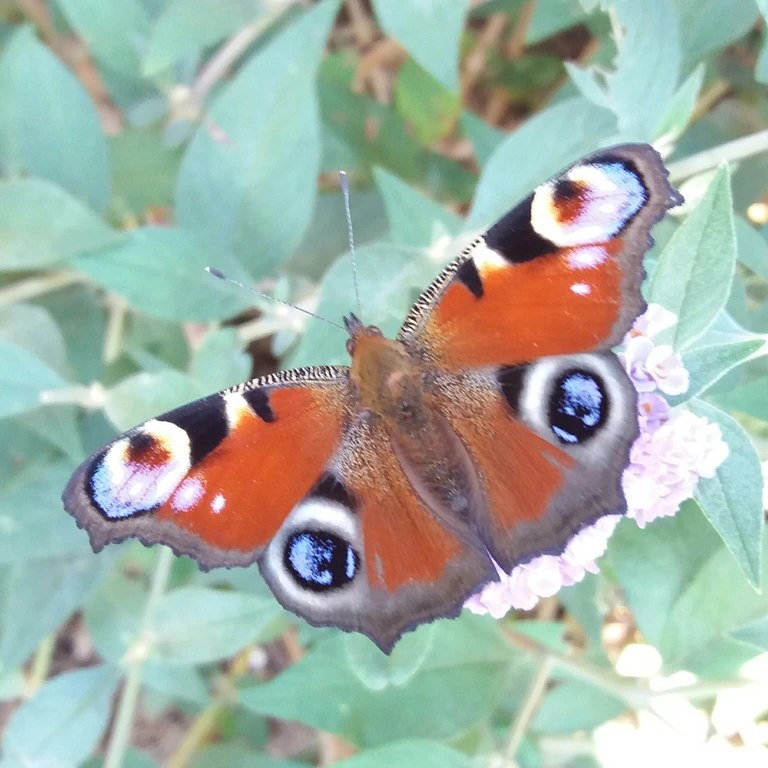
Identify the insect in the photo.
Aglais io
